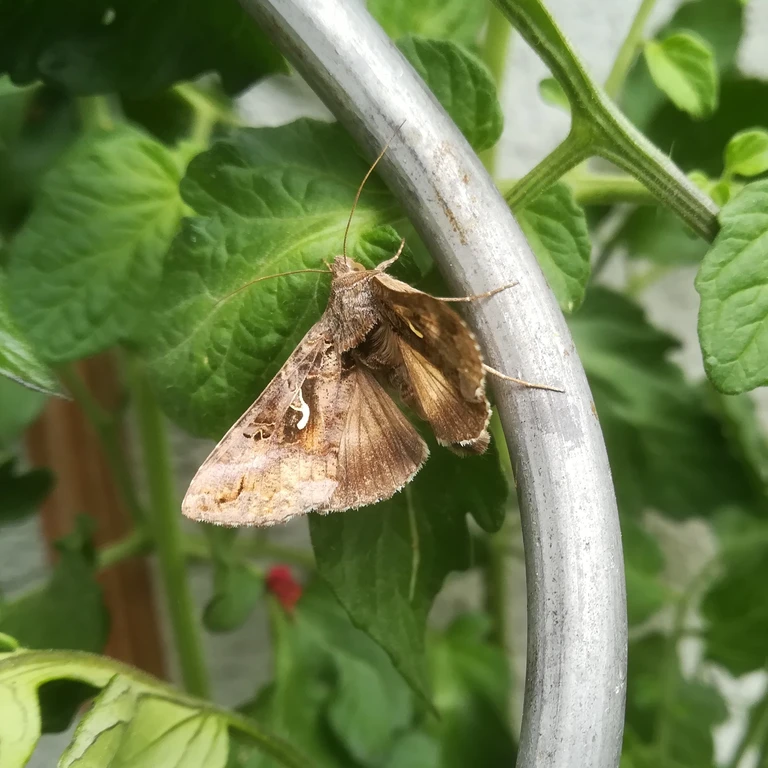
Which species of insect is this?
Autographa gamma
